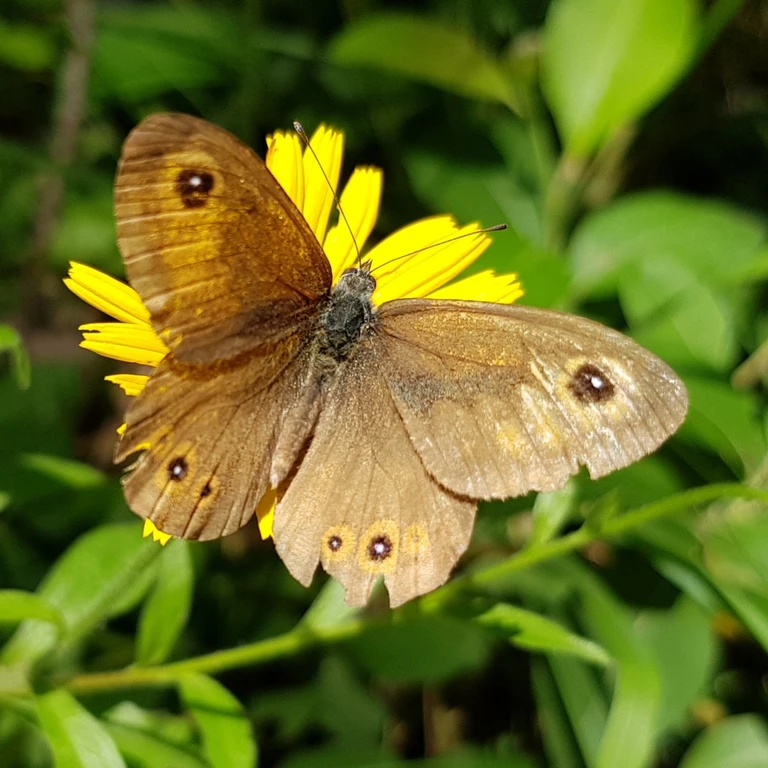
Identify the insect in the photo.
Lasiommata maera (also Pararge maera)
